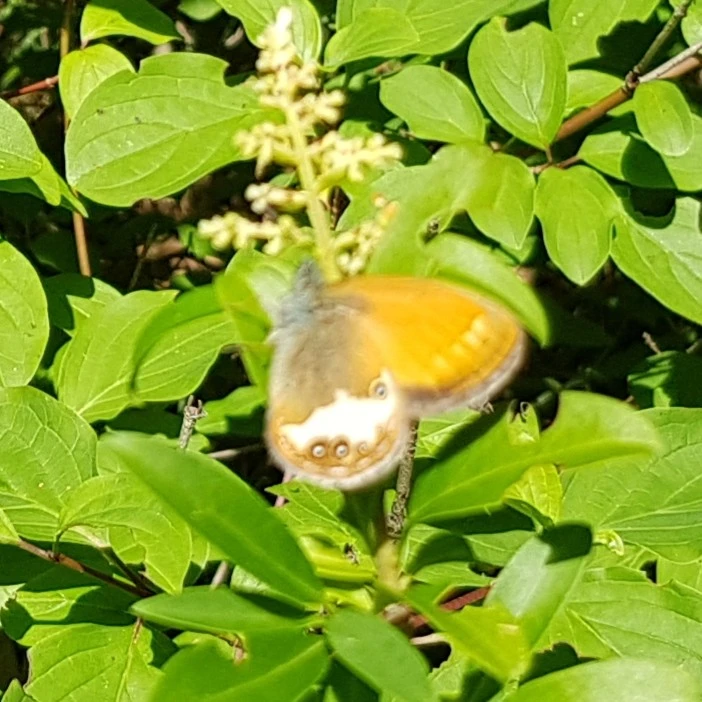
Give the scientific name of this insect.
Coenonympha arcania
